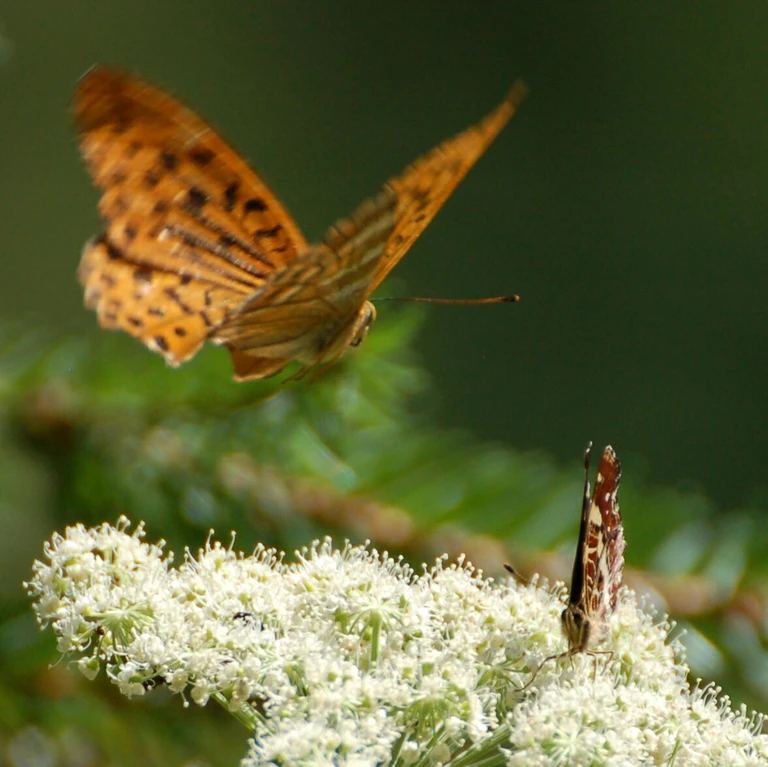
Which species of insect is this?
Argynnis paphia
